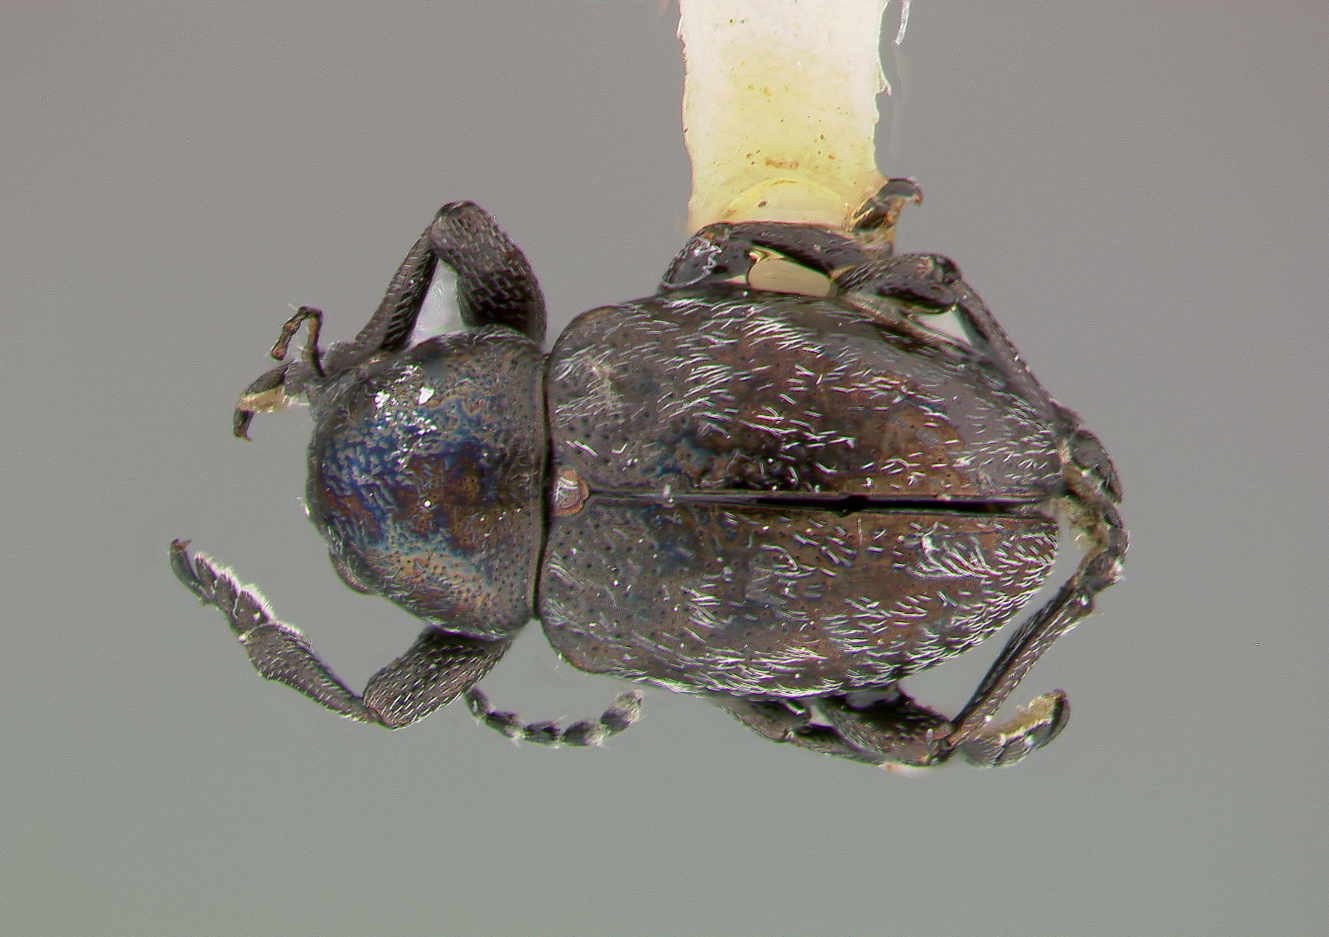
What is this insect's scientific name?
Graphops exilis
